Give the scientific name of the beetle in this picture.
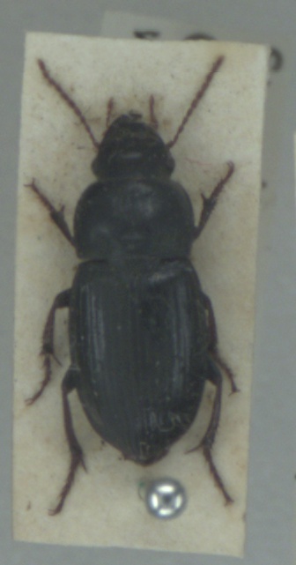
Harpalus rubripes
